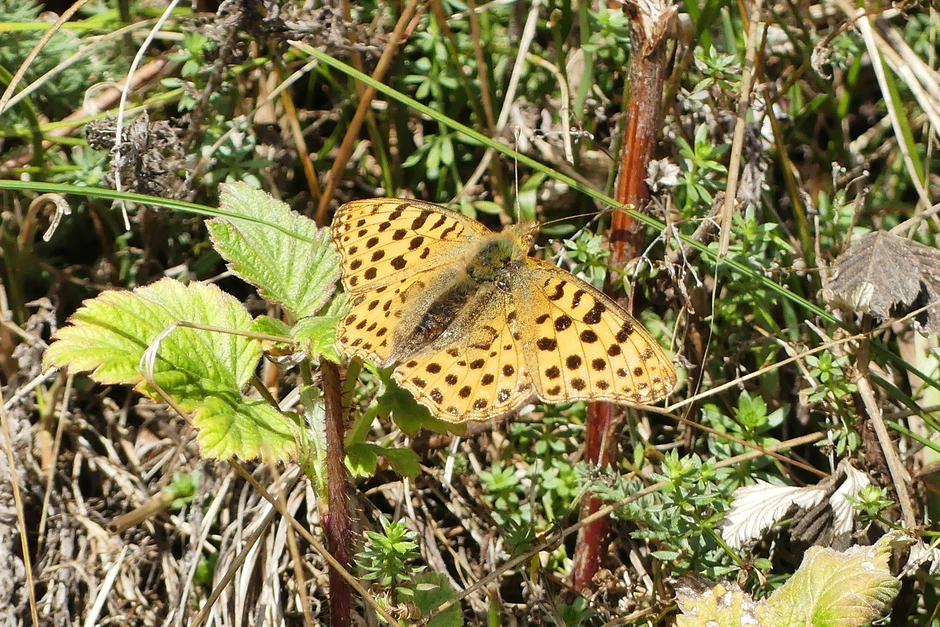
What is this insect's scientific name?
Issoria lathonia
